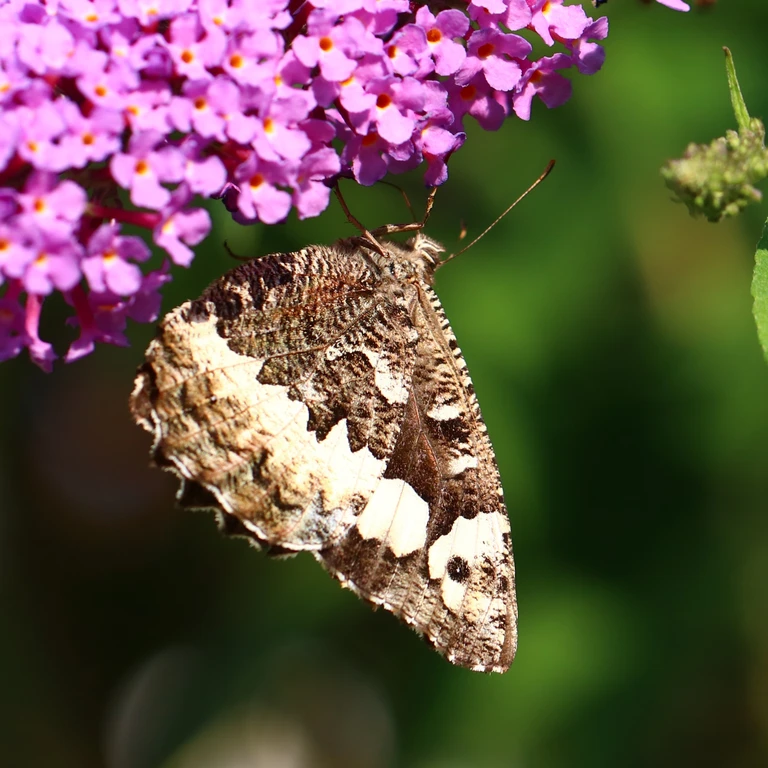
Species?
Brintesia circe
